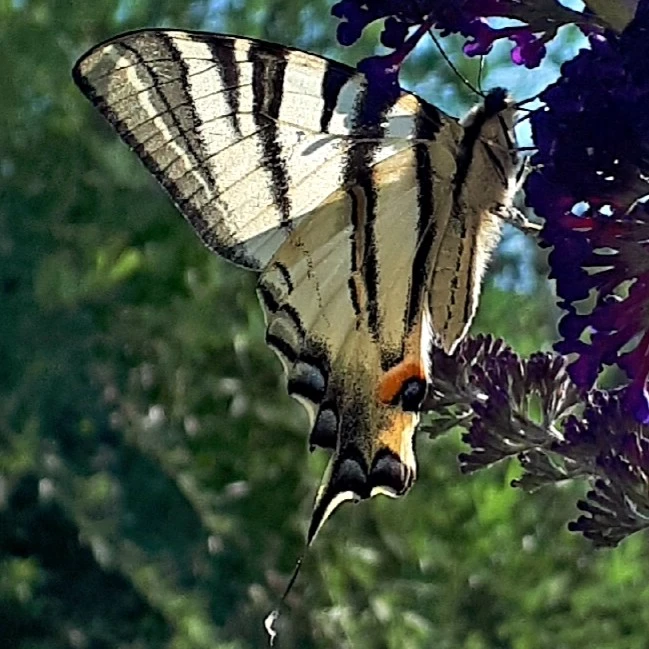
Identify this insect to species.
Iphiclides podalirius
